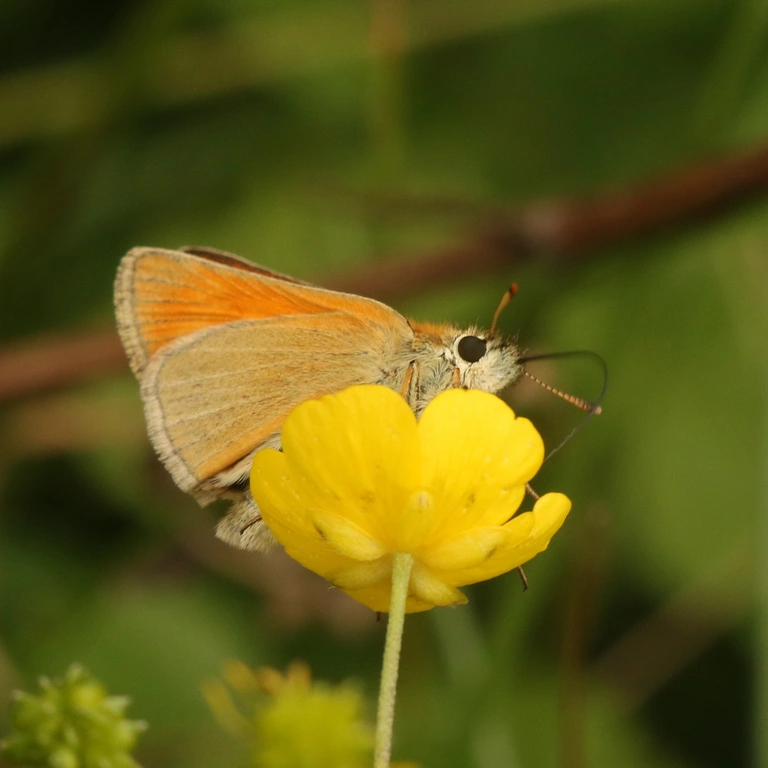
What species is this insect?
Thymelicus sylvestris
